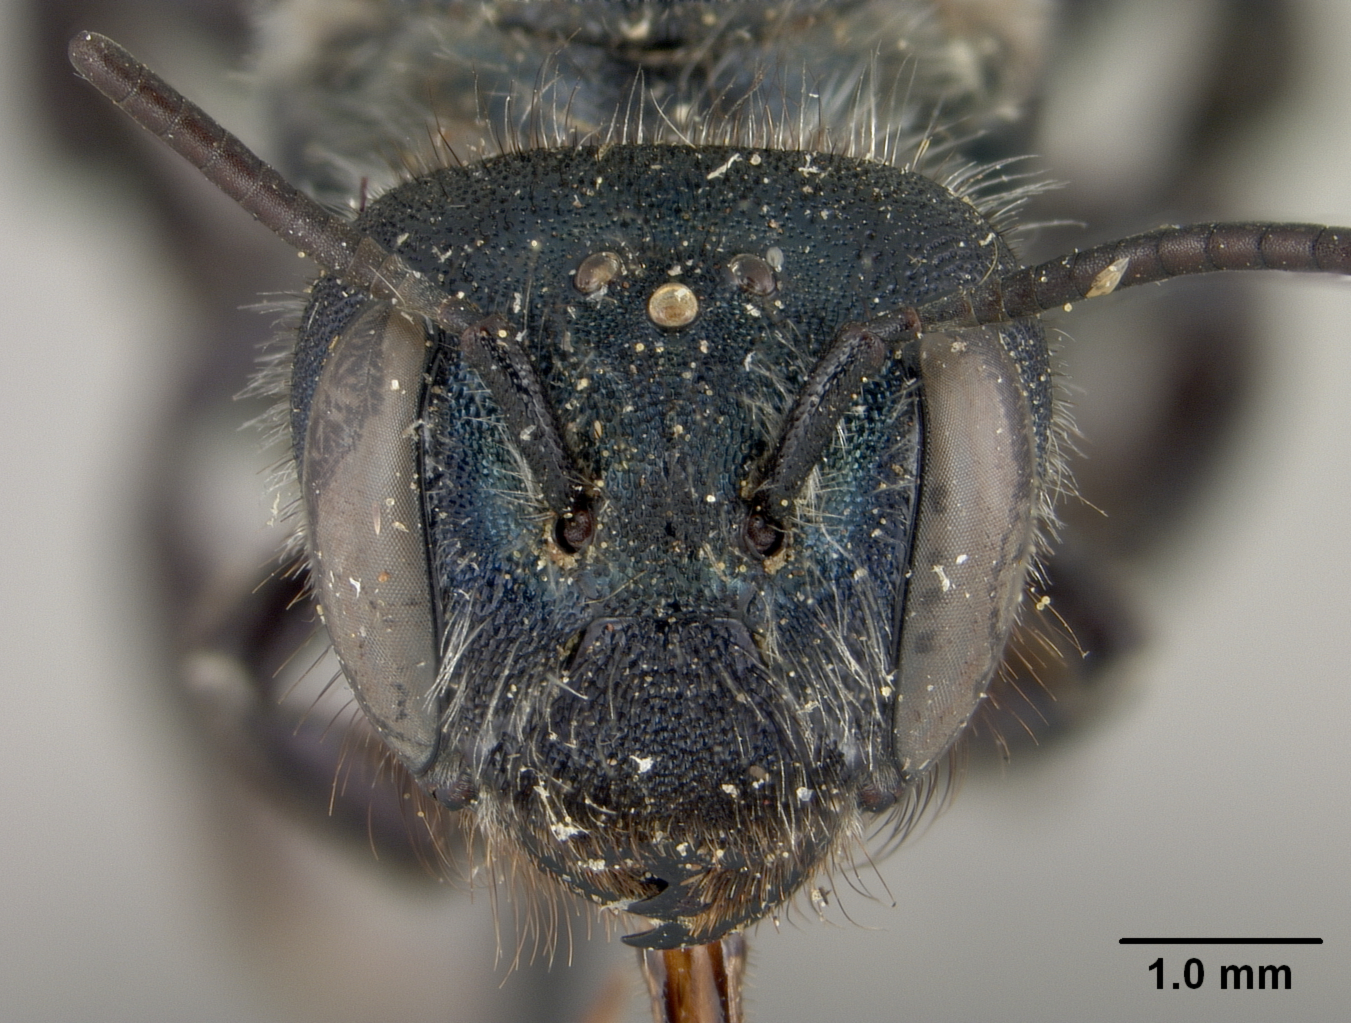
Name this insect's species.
Osmia subpurpurea
